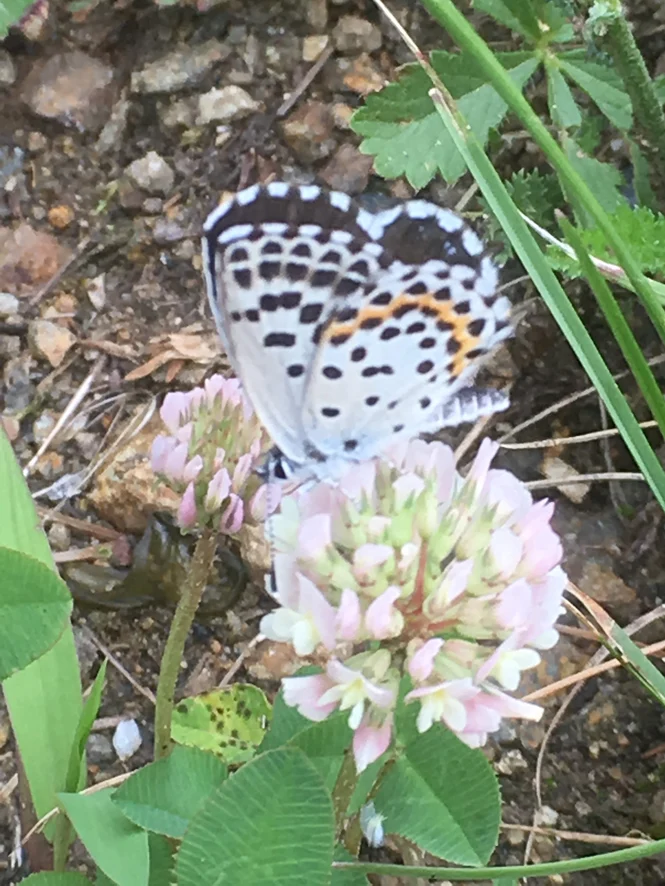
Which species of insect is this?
Scolitantides orion
